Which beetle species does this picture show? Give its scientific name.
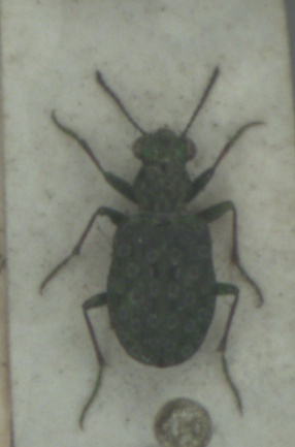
Elaphrus riparius
